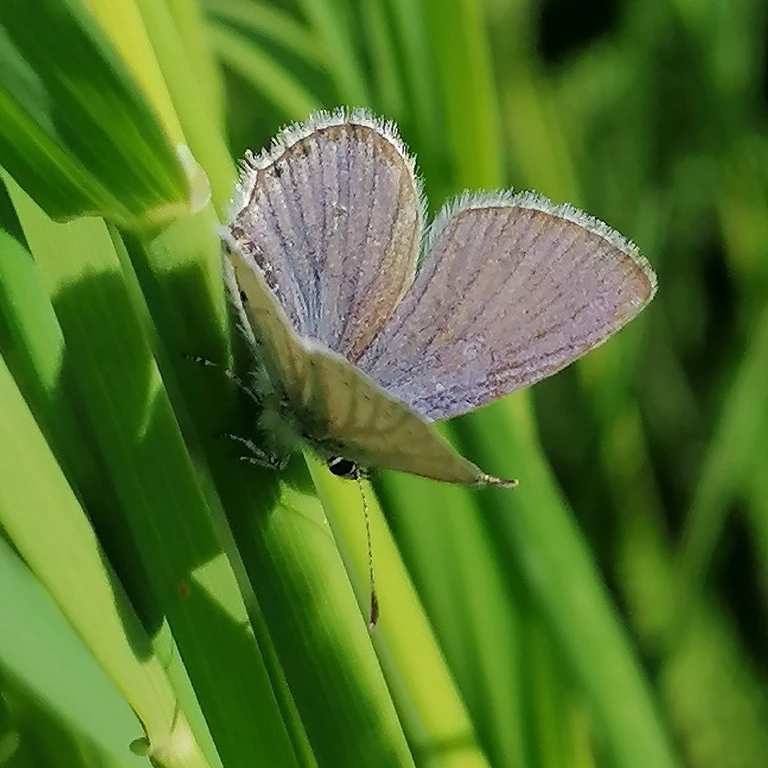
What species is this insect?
Cupido argiades (also Elkalyce argiades)
